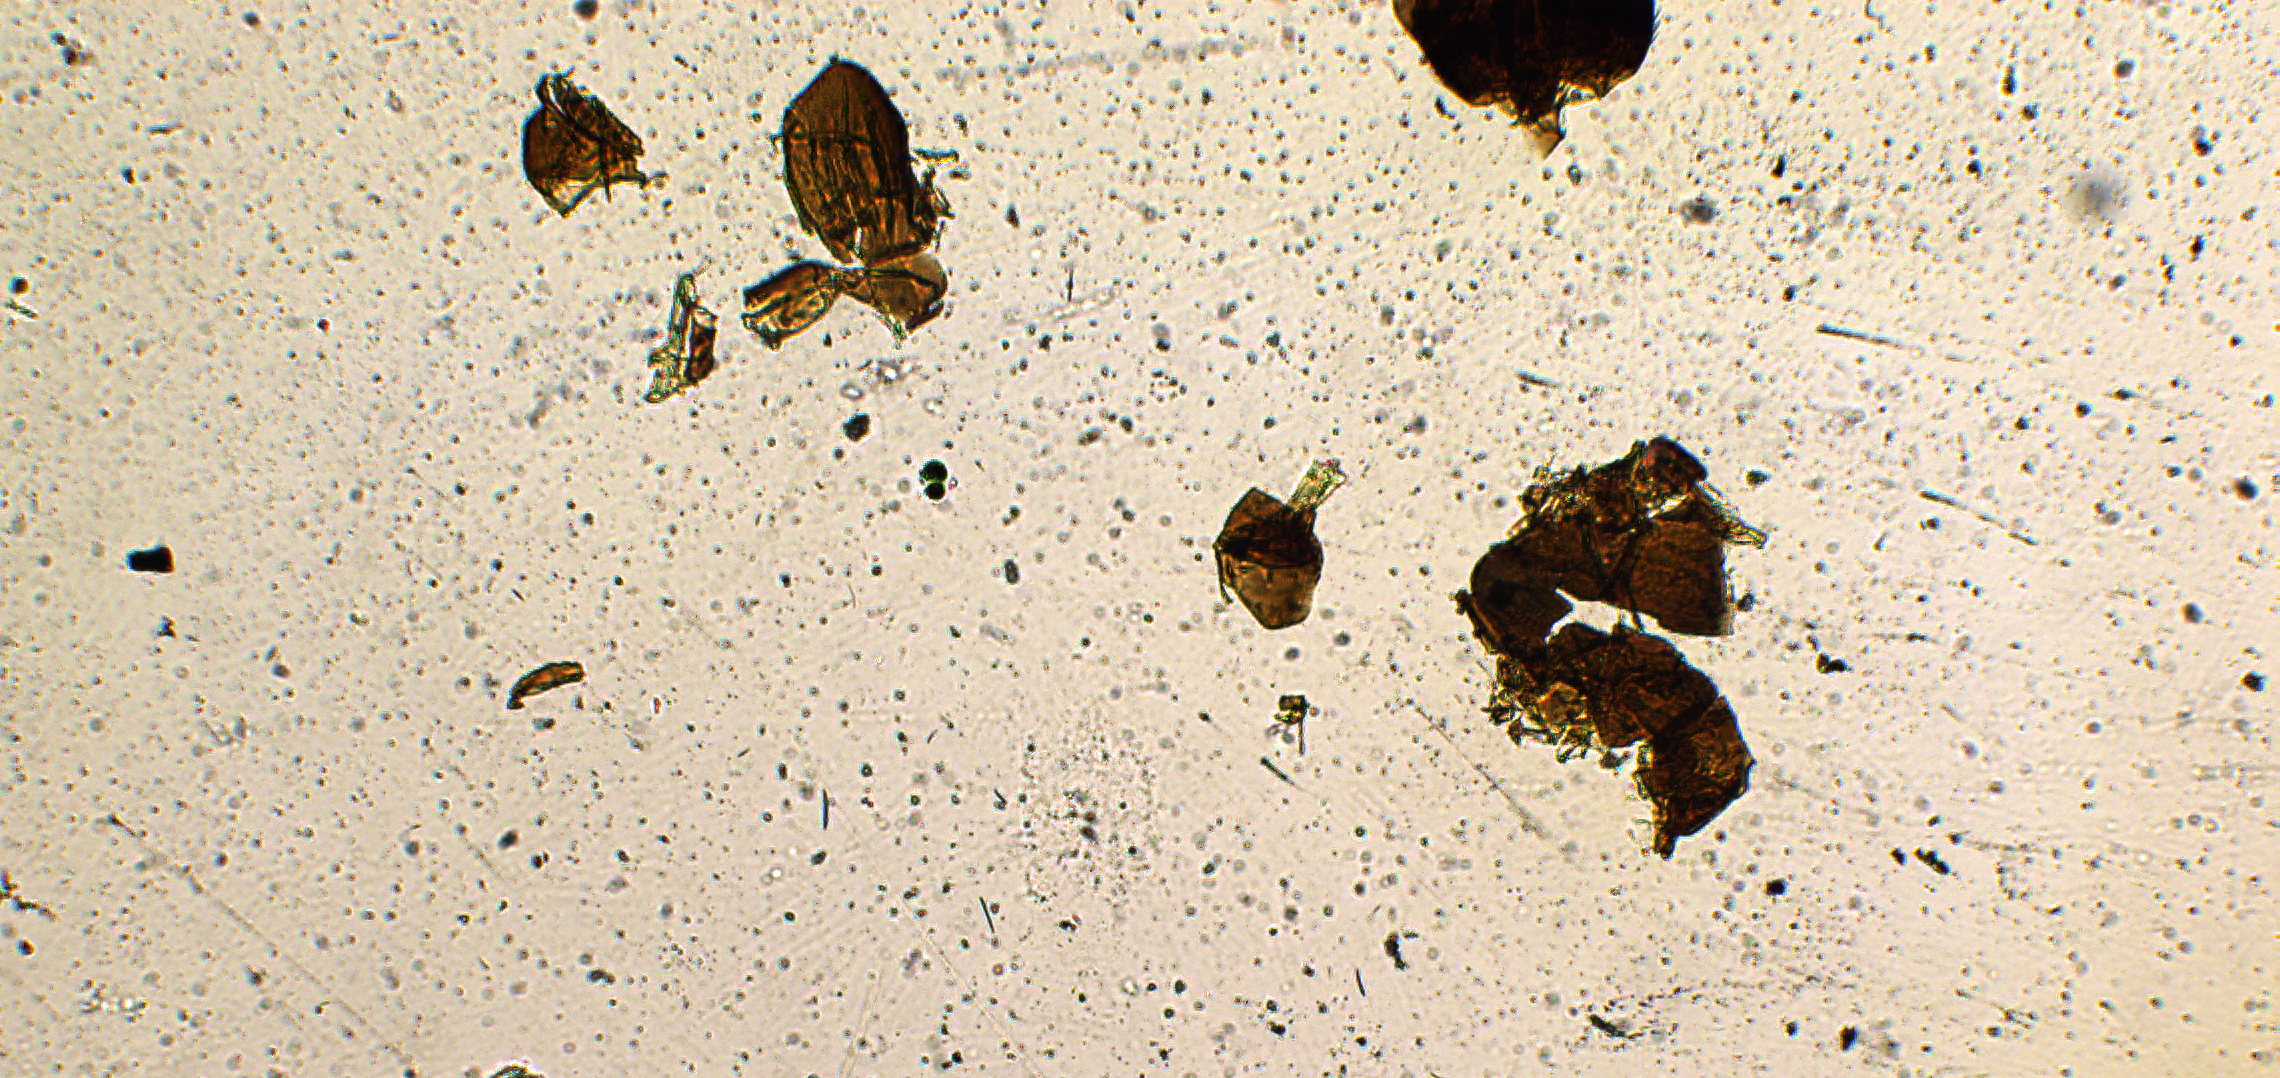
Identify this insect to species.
Achrysopophagus nigricornis
